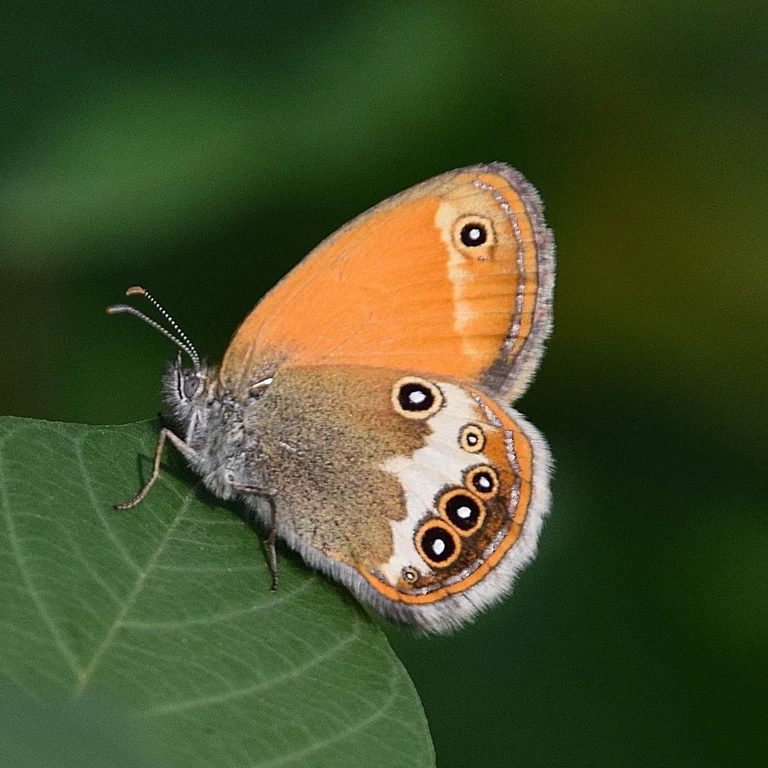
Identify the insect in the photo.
Coenonympha arcania
